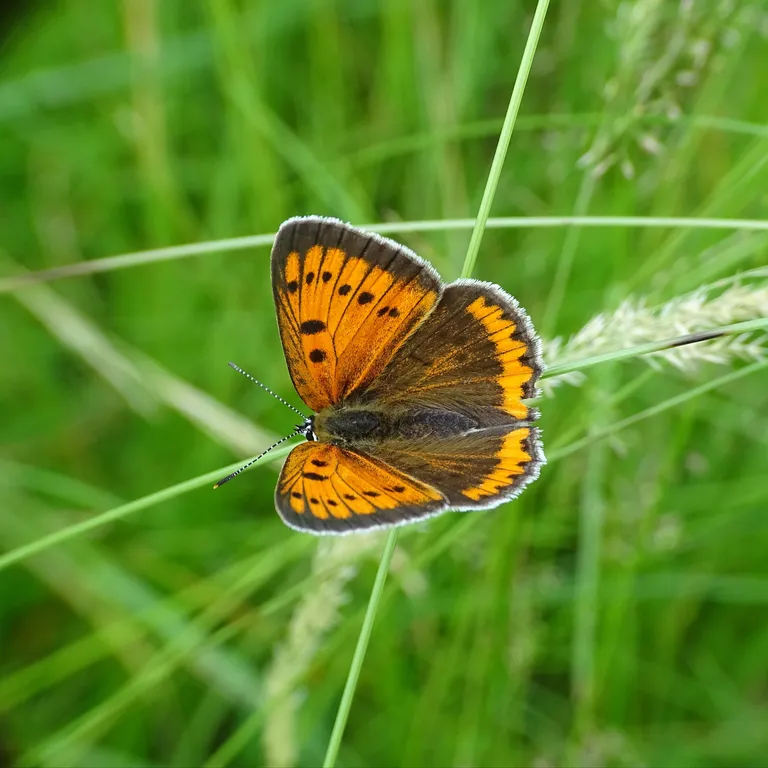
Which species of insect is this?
Lycaena dispar
